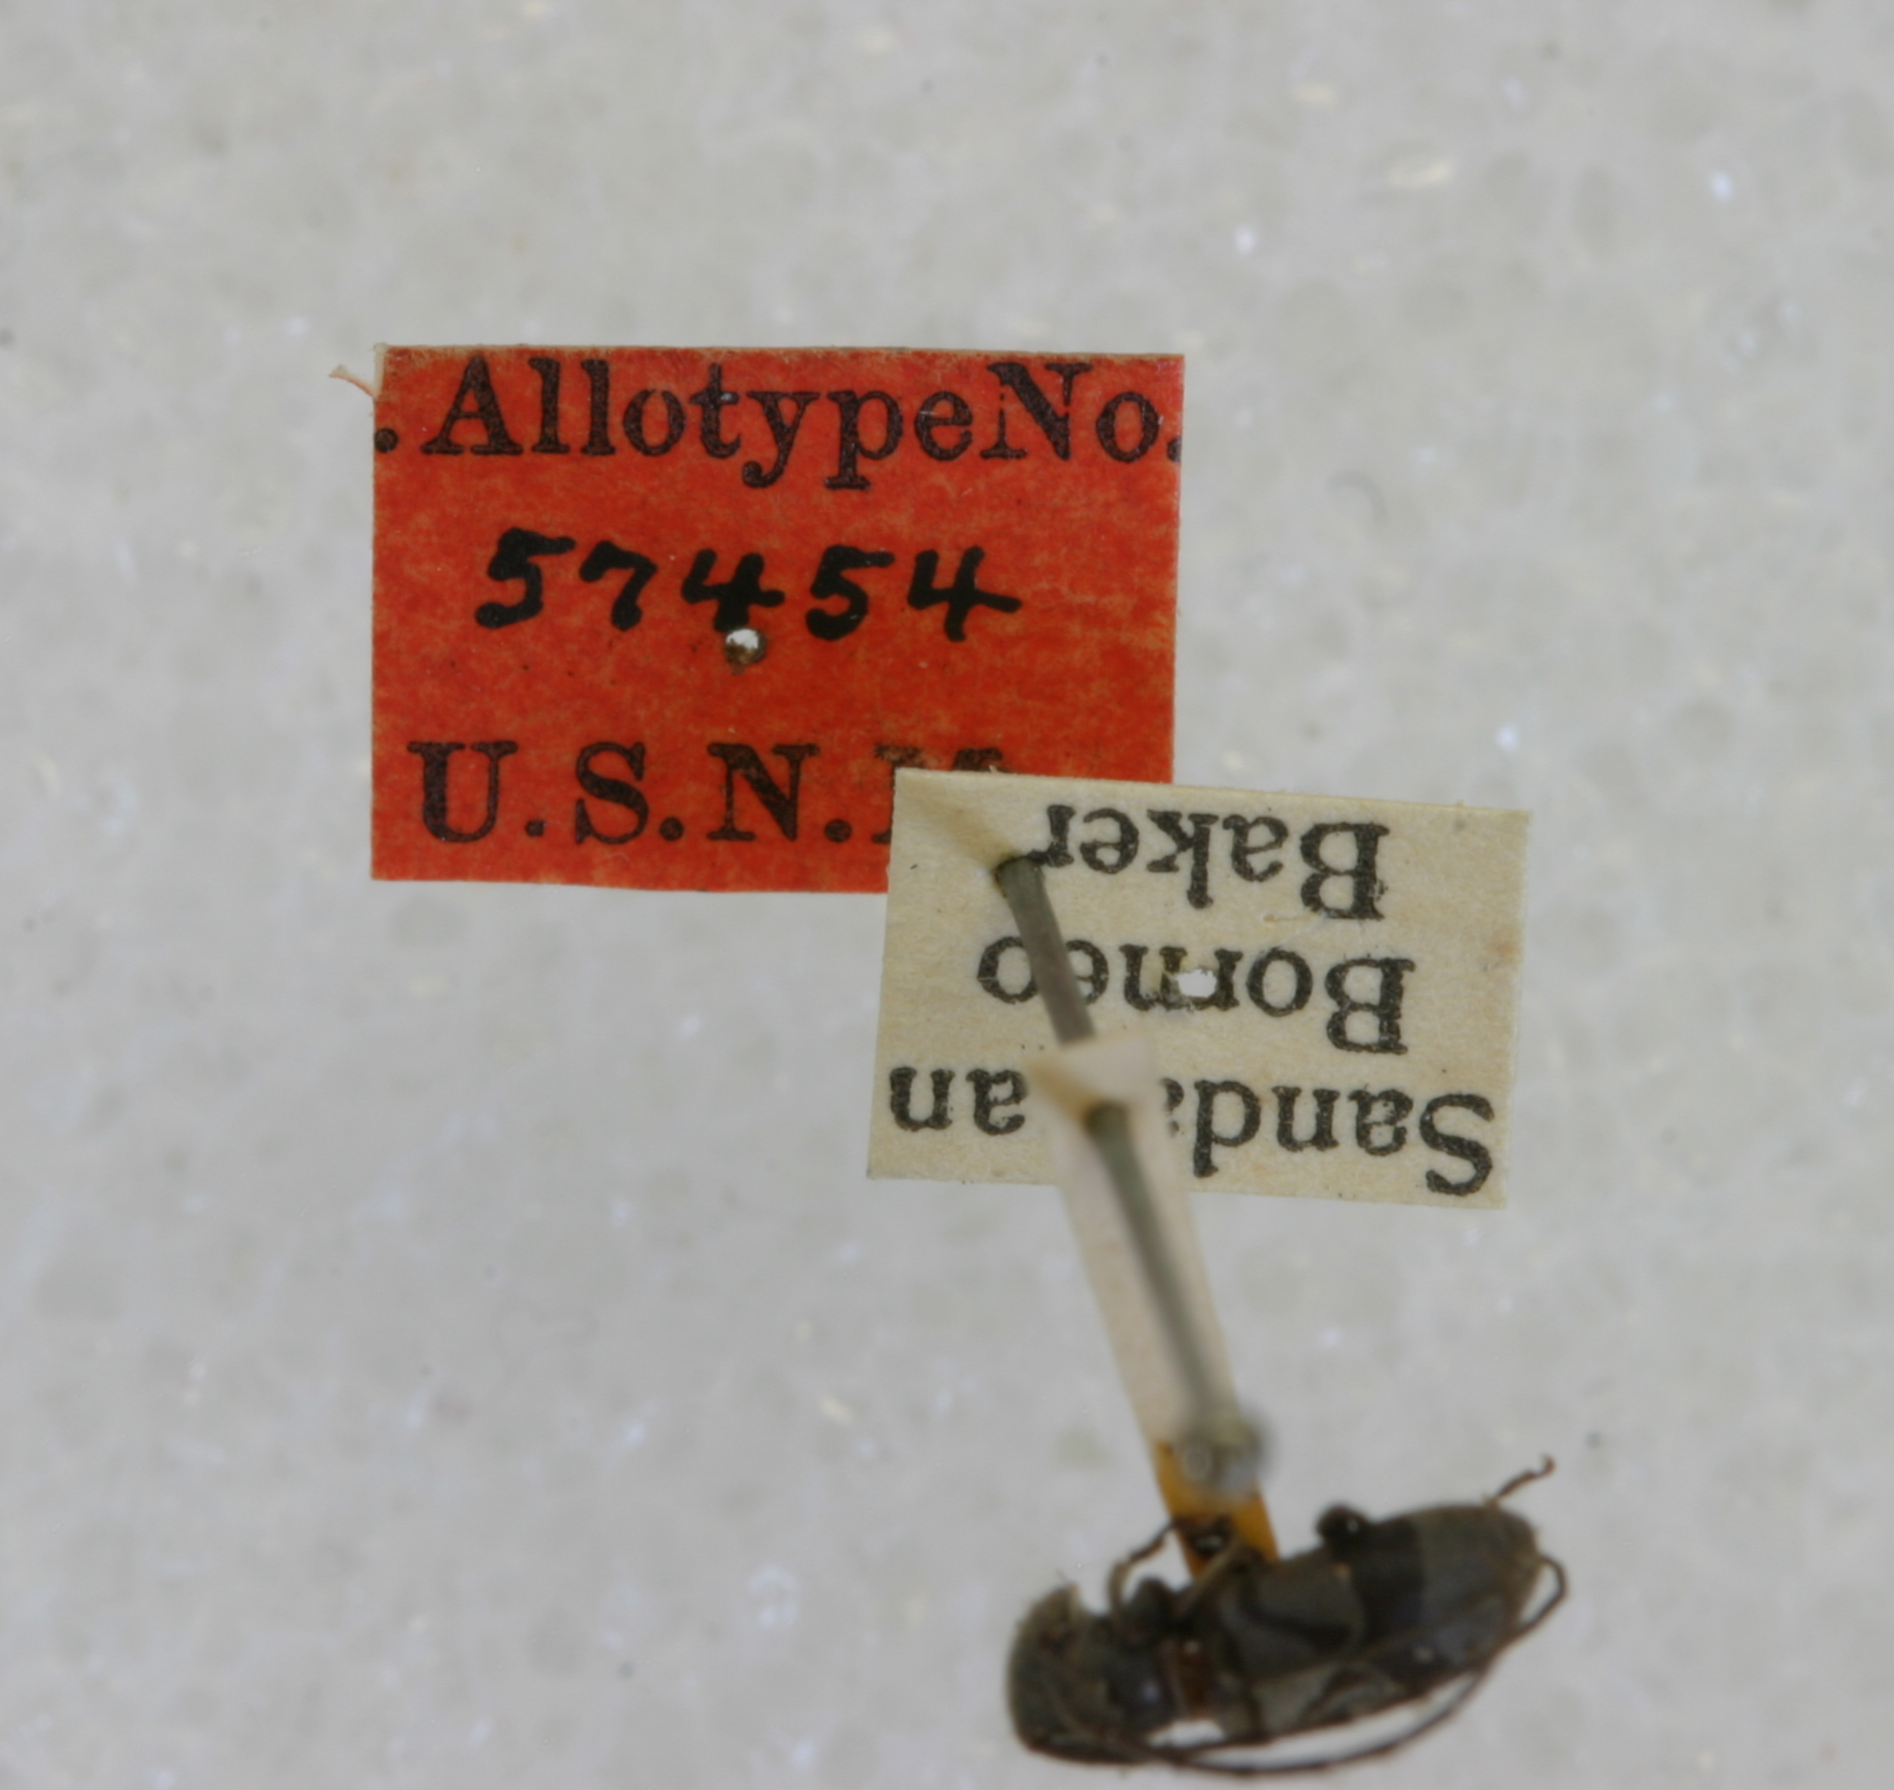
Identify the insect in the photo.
Neoegesina varia
